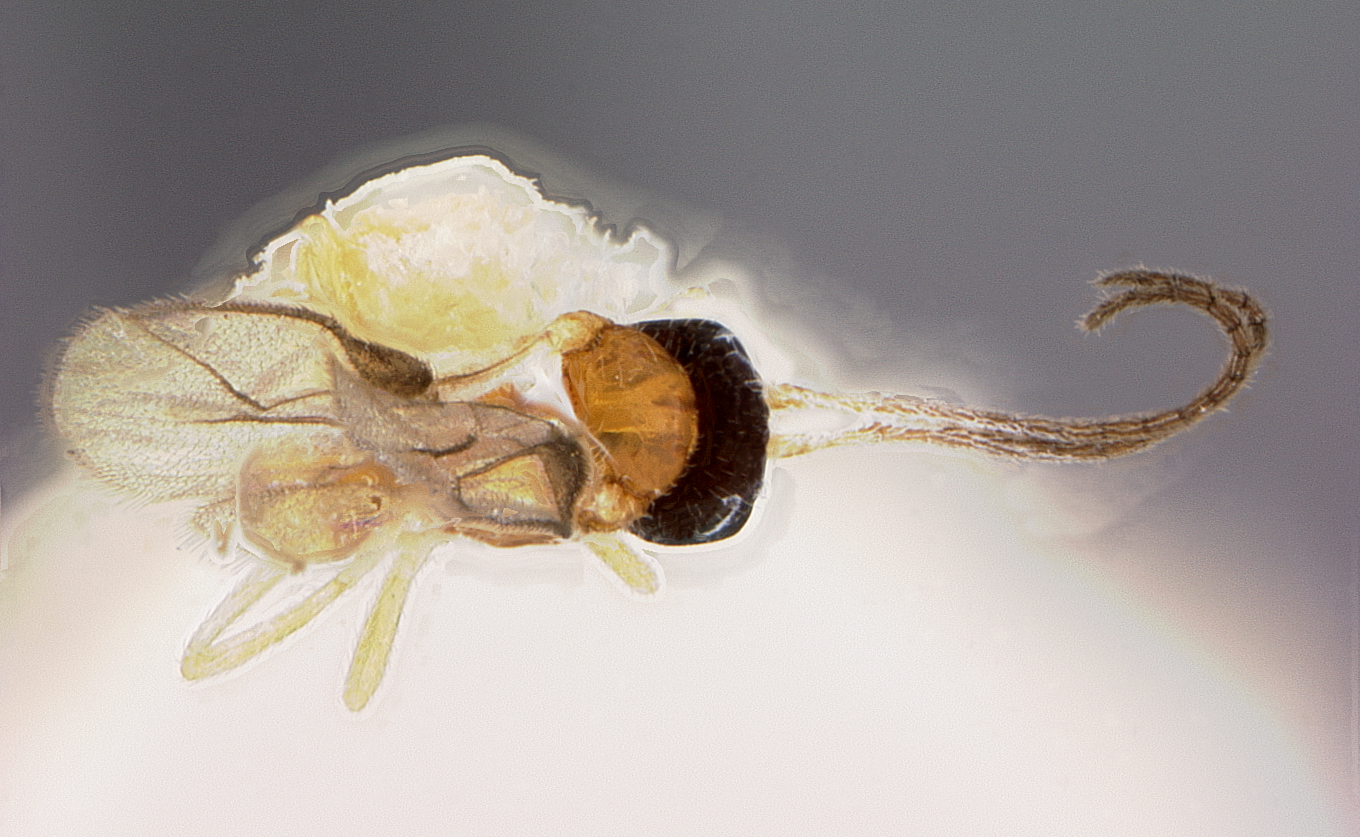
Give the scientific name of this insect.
Opius contrasticus
